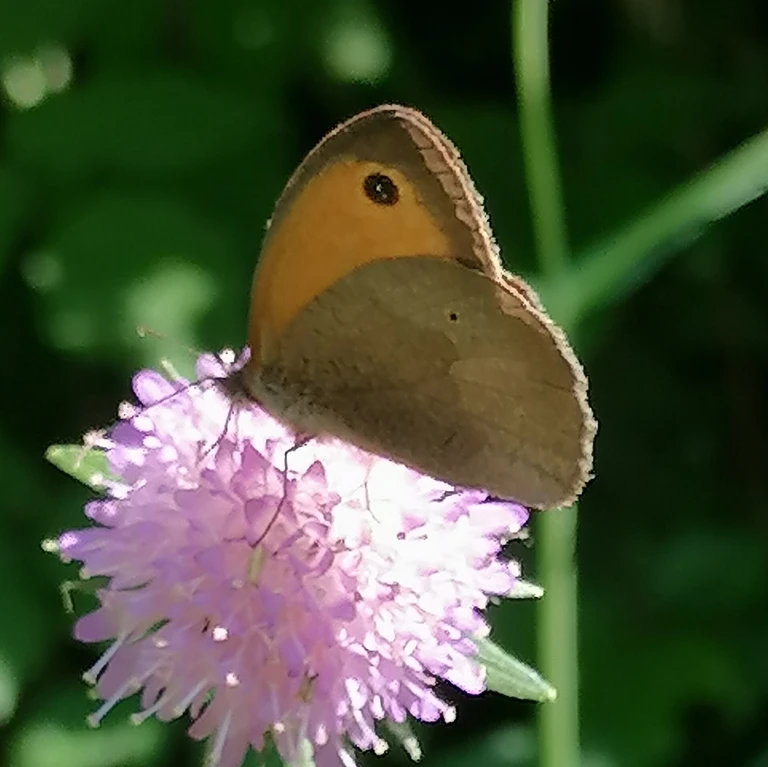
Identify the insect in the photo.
Maniola jurtina
